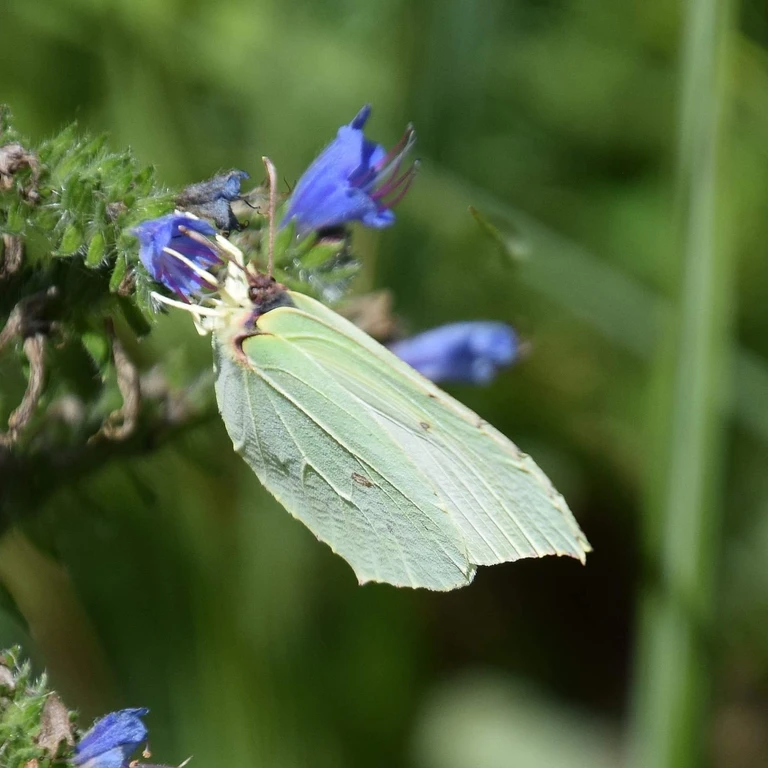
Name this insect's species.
Gonepteryx rhamni
